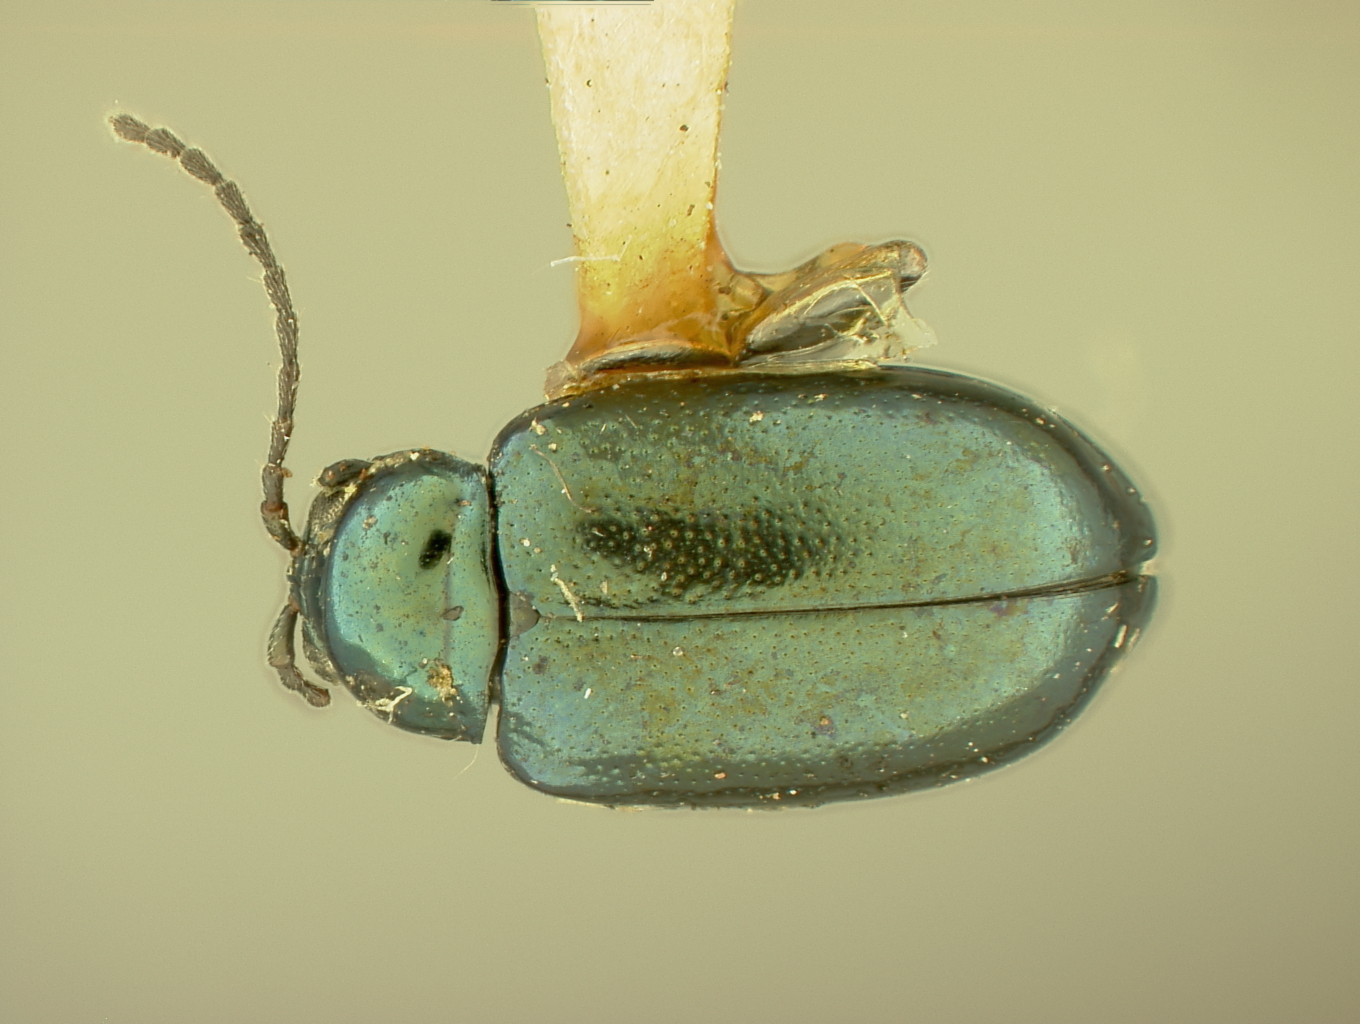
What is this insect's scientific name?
Altica kalmiae (also Haltica kalmiae)
